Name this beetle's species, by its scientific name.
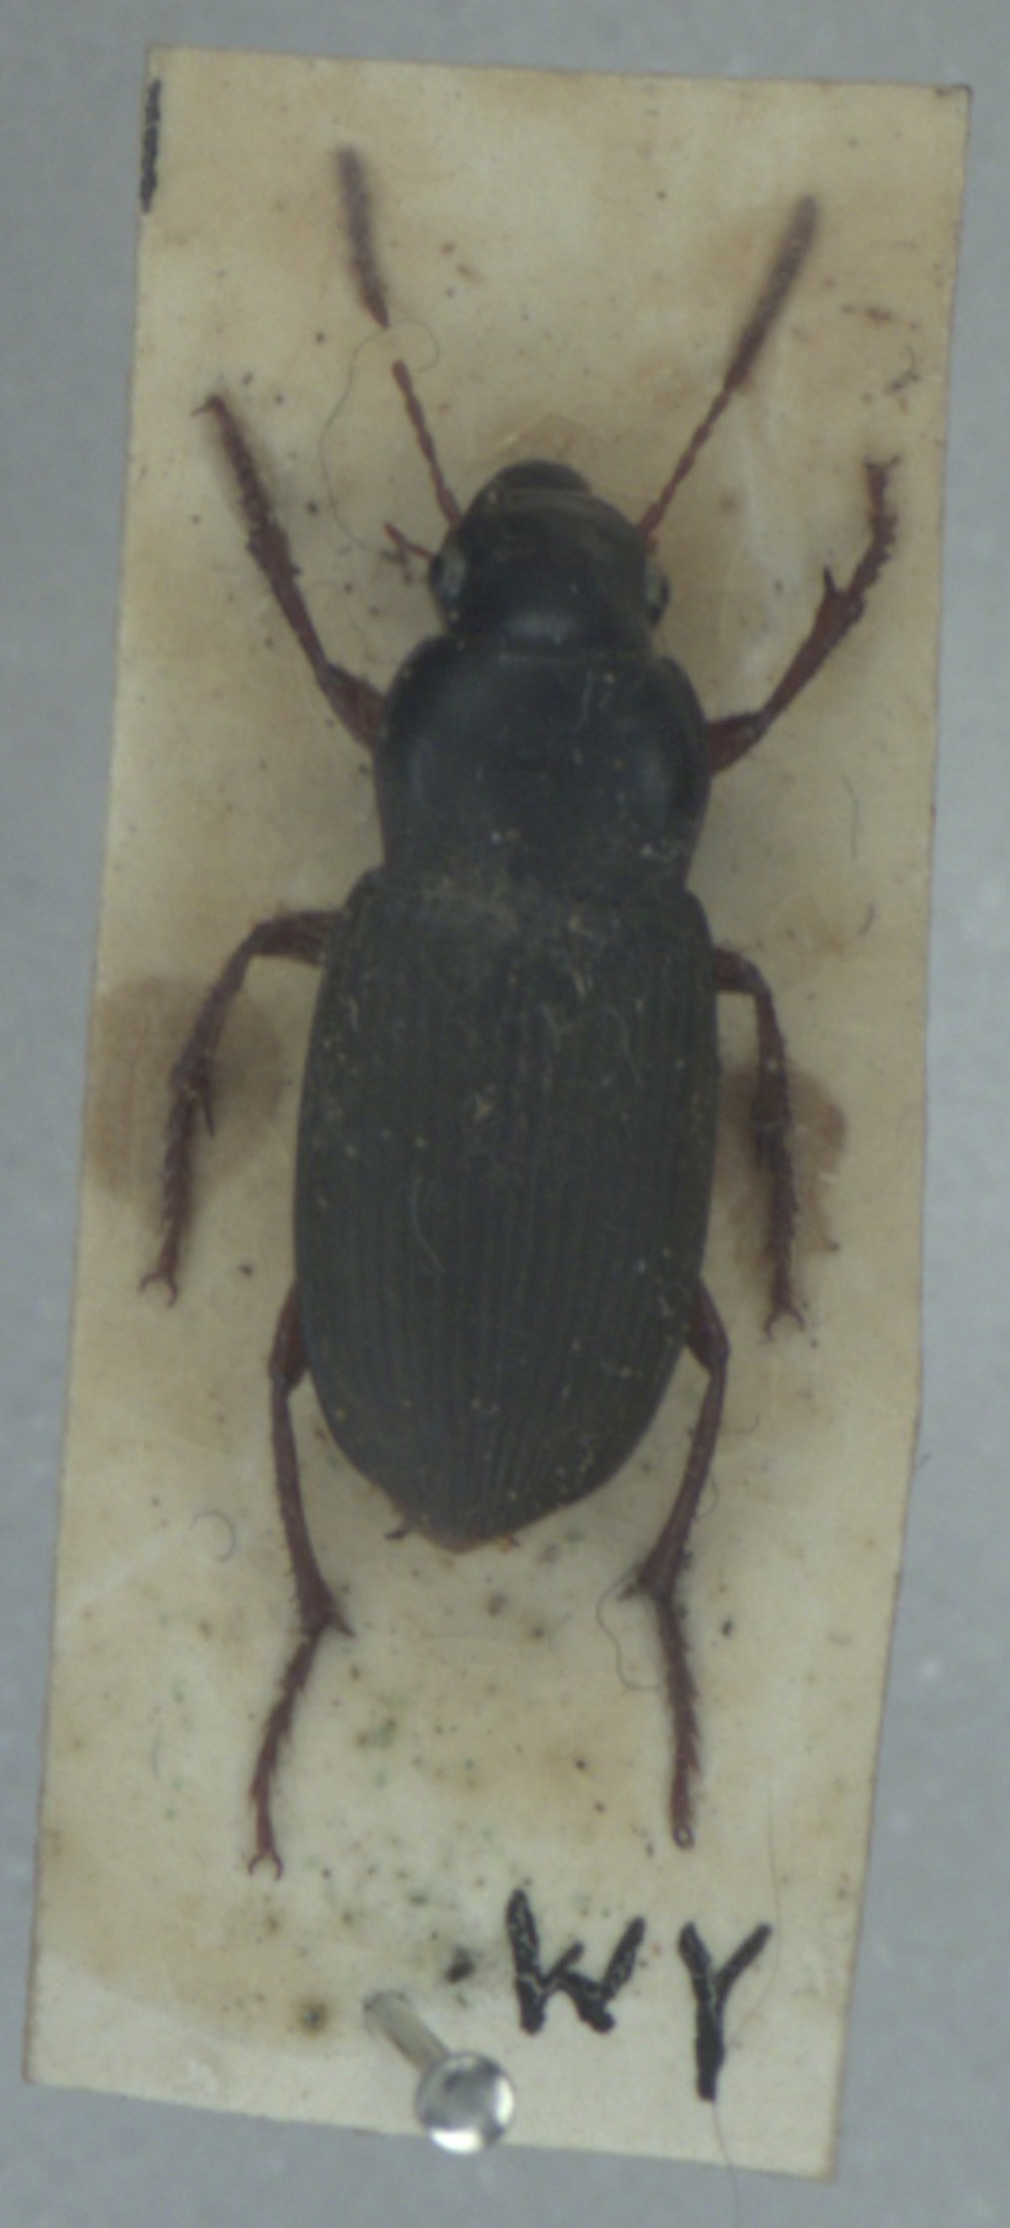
Harpalus rufipes
